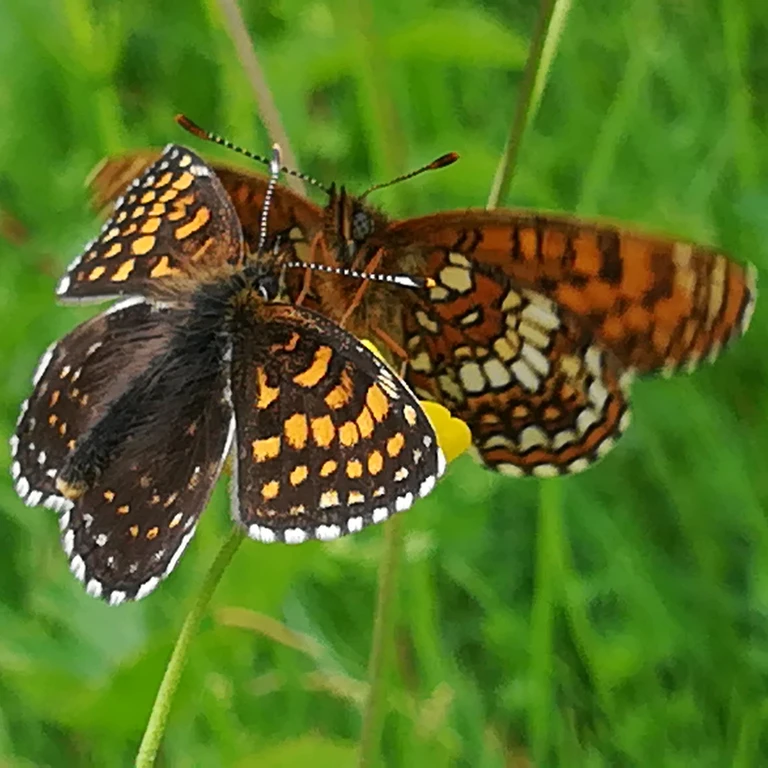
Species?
Melitaea diamina
